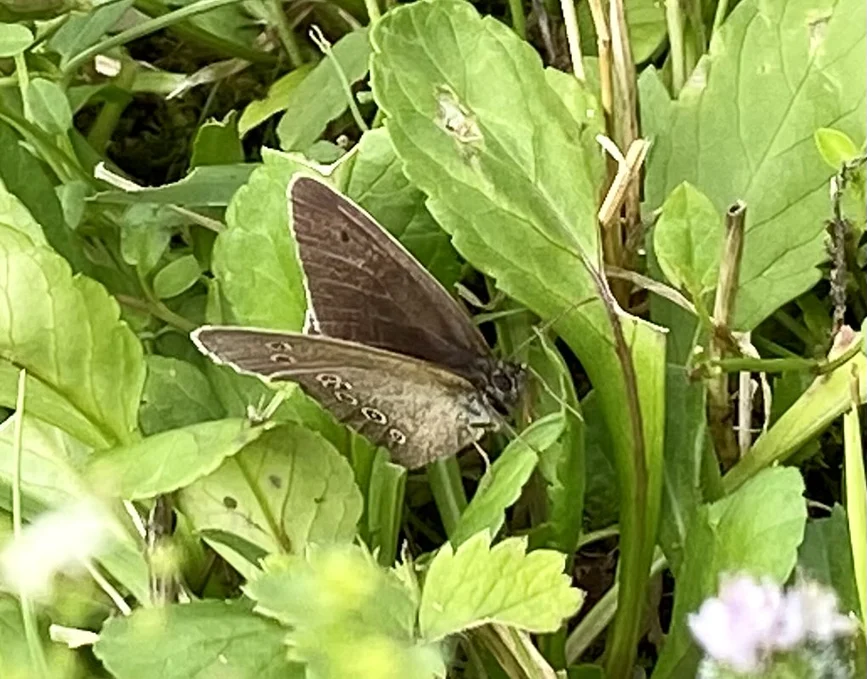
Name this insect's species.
Aphantopus hyperantus
